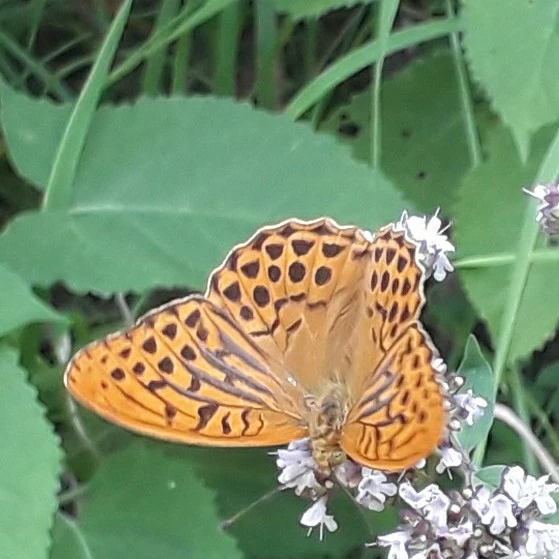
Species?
Argynnis paphia
